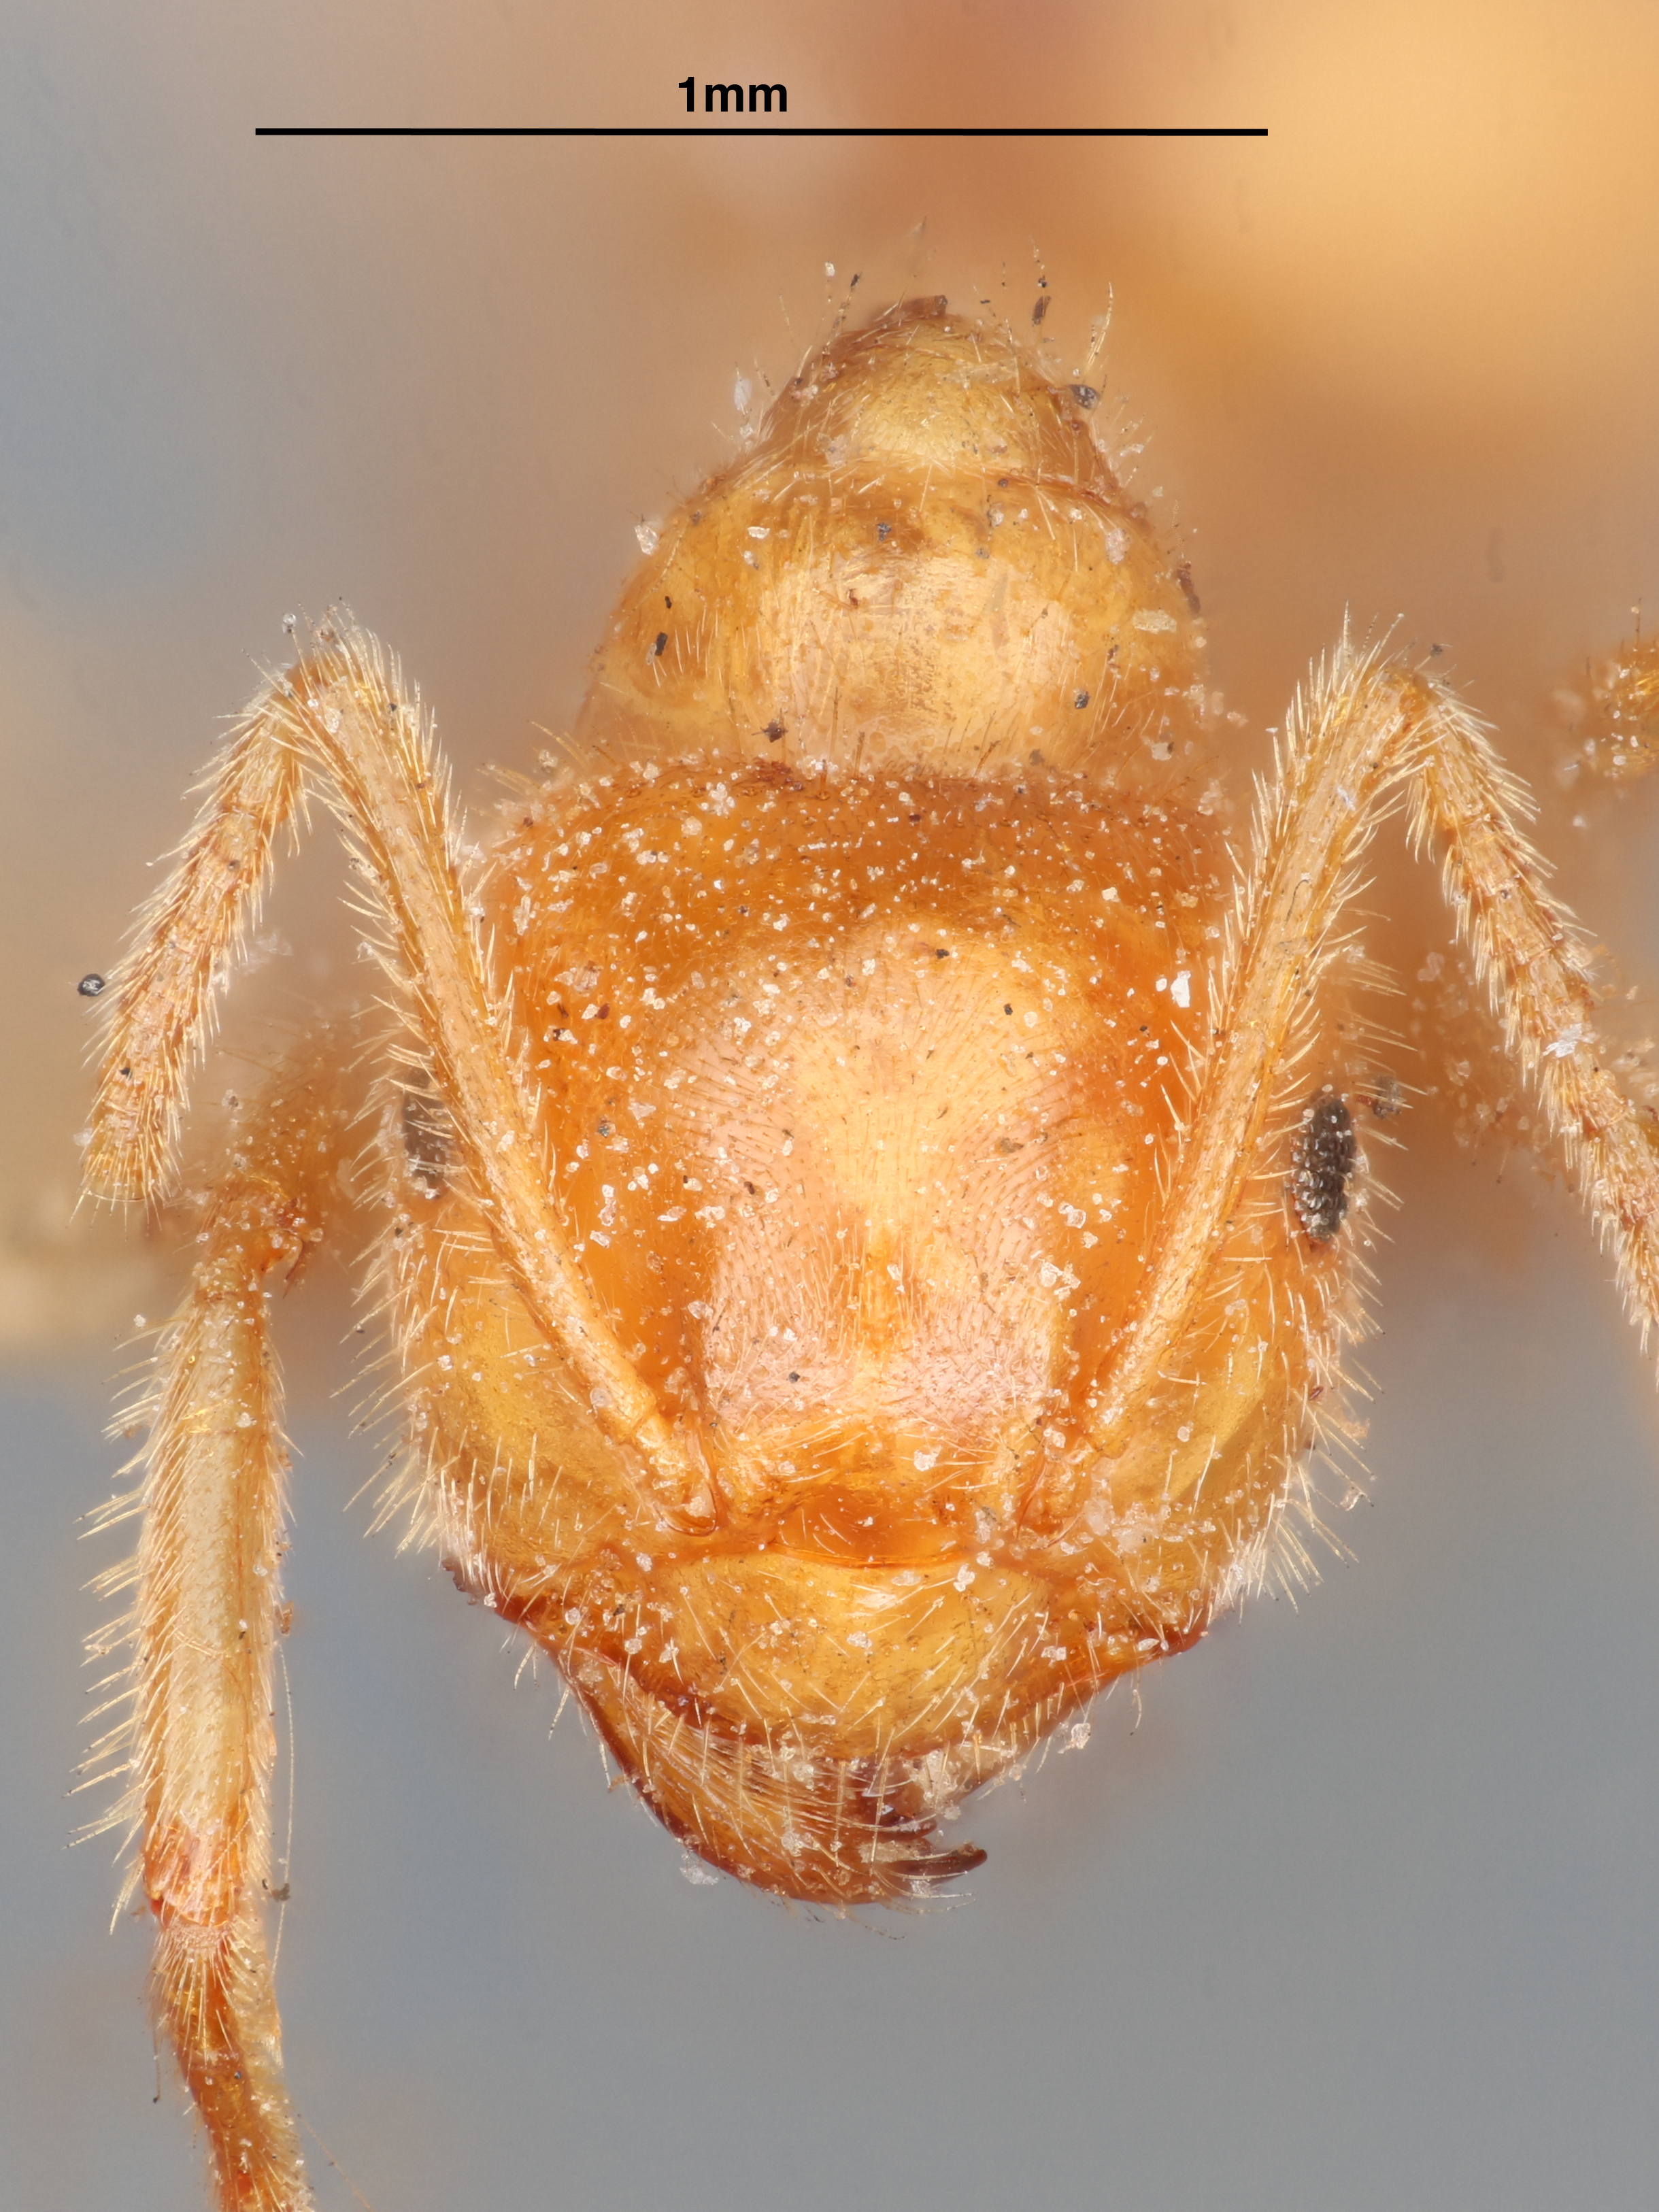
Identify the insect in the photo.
Lasius speculiventris
